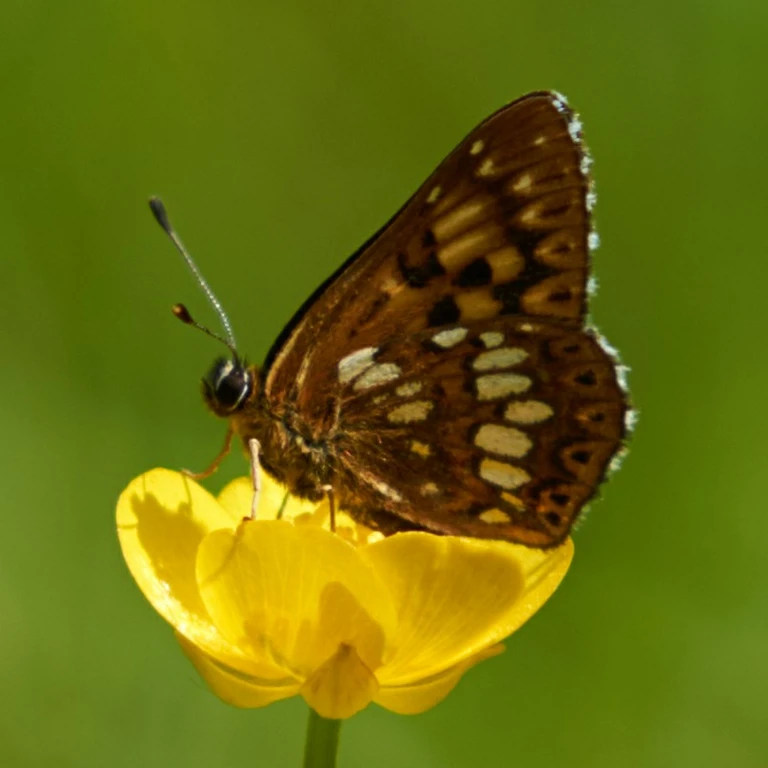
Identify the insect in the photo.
Hamearis lucina
